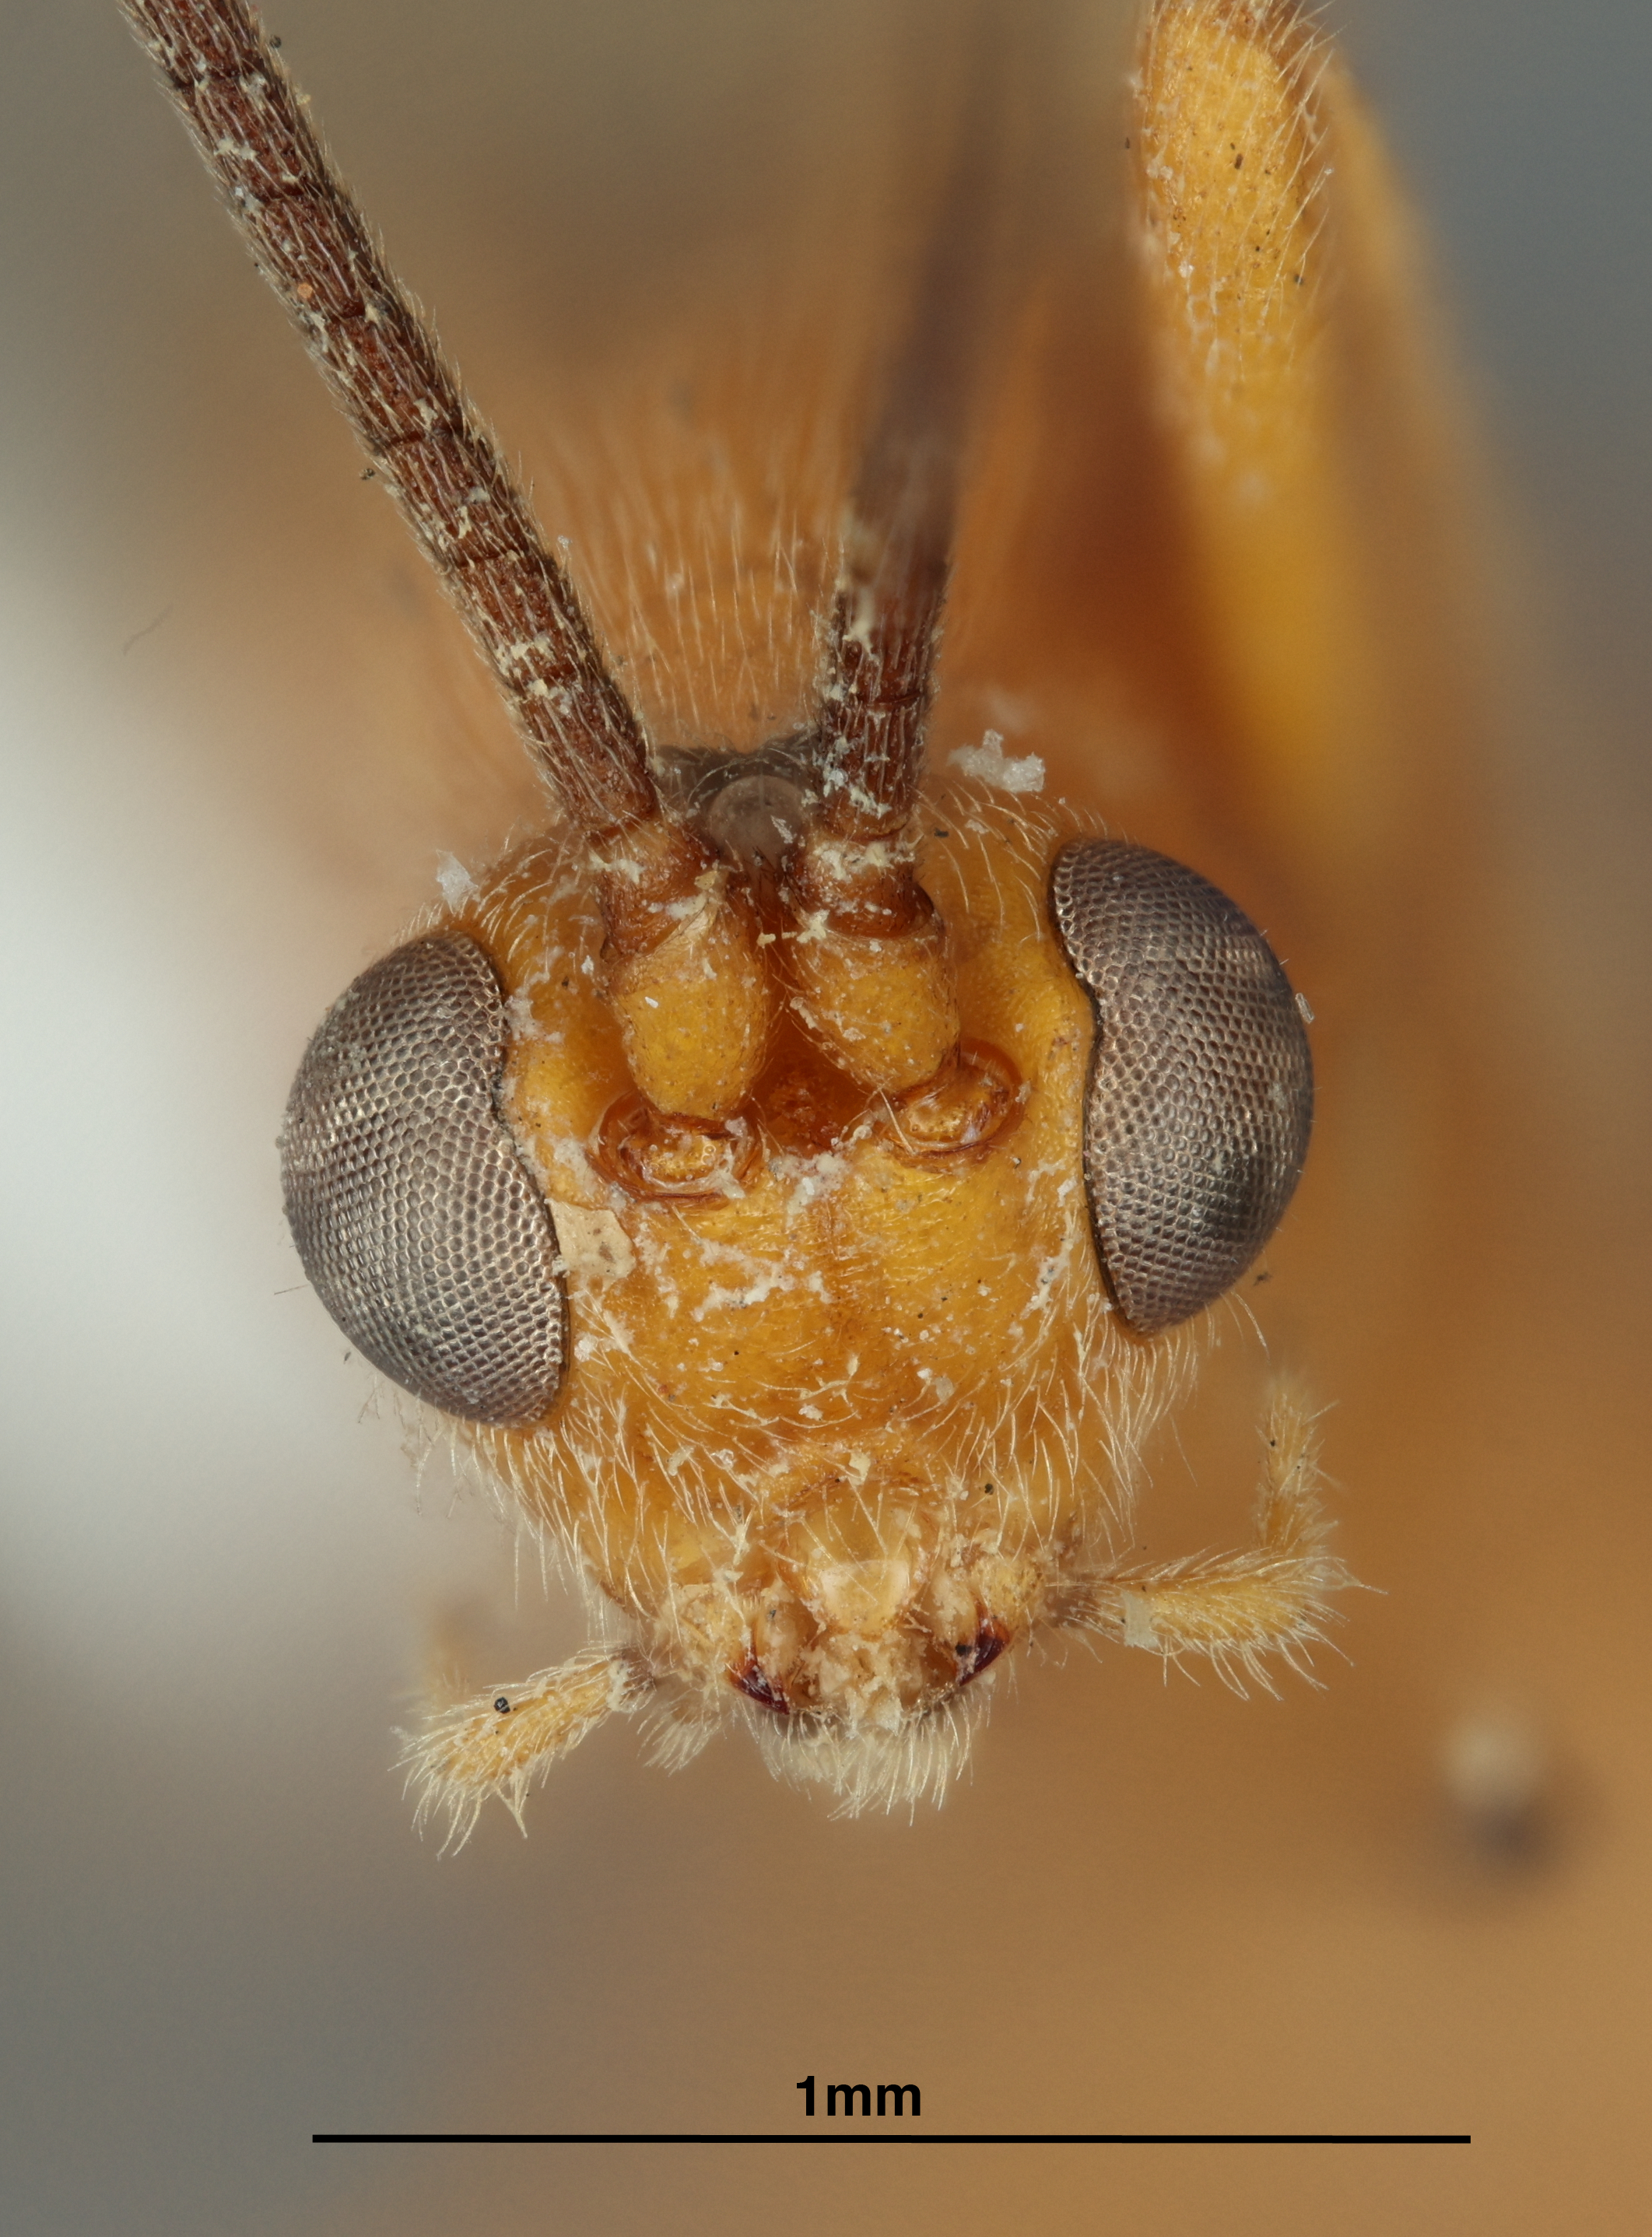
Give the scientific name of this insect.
Aleiodes illiniweki
